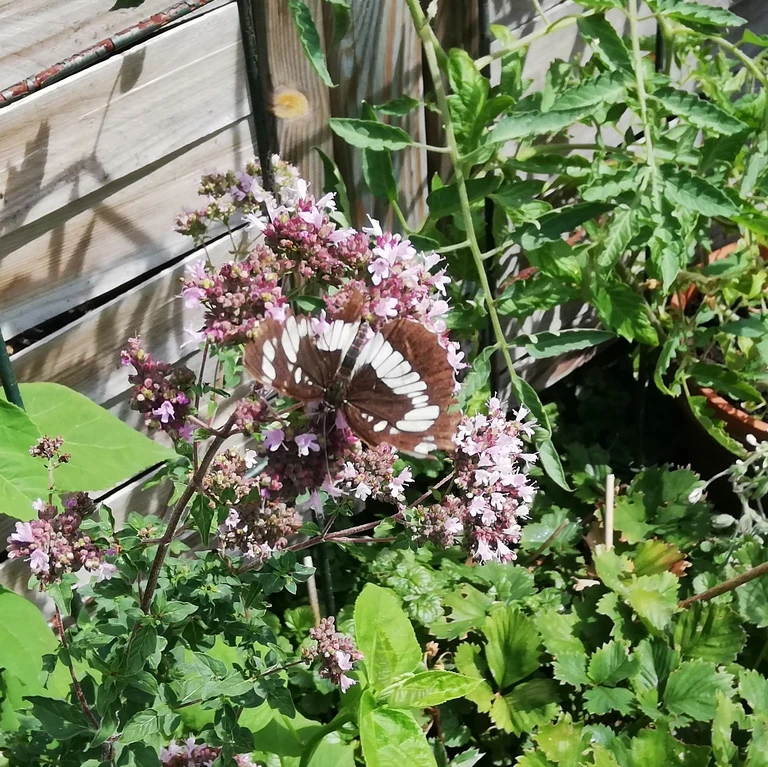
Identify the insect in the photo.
Neptis rivularis
